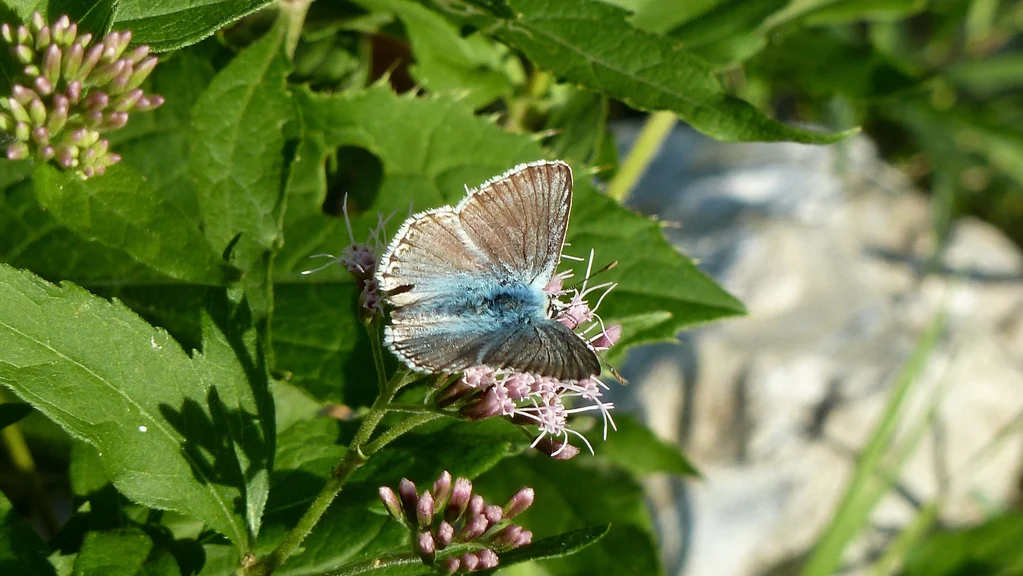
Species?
Lysandra coridon
